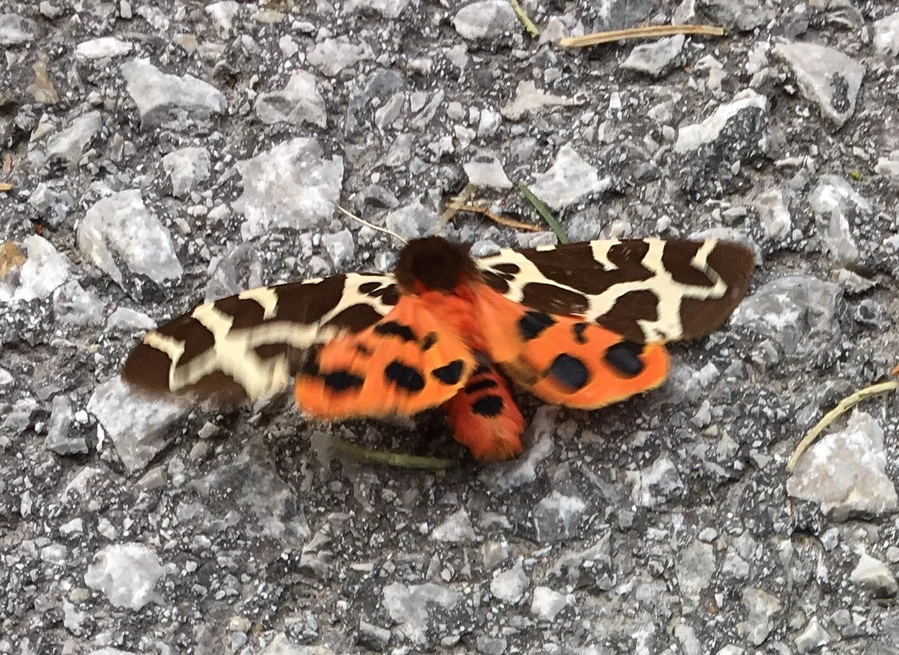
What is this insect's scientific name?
Arctia caja
